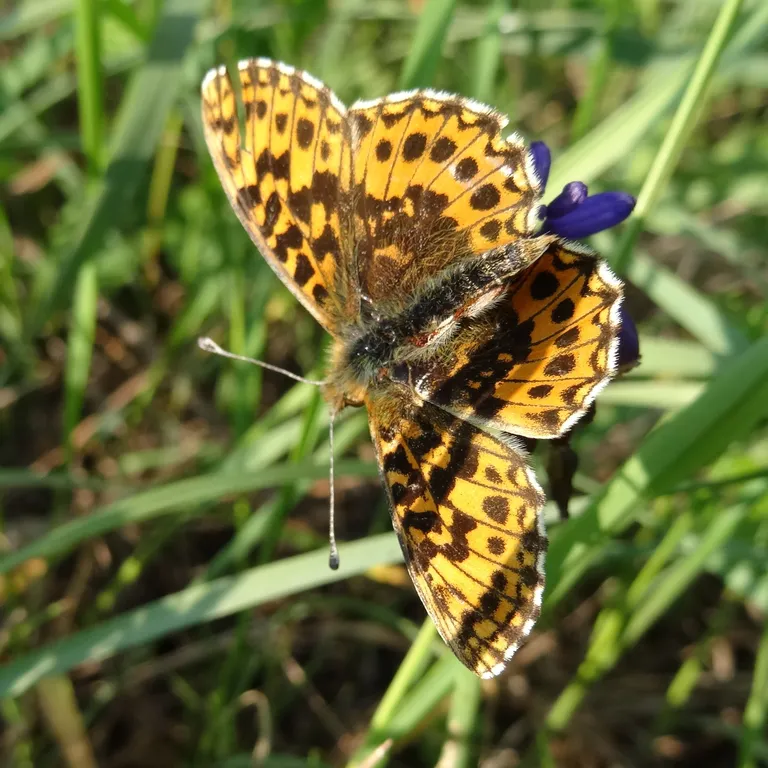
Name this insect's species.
Boloria dia
